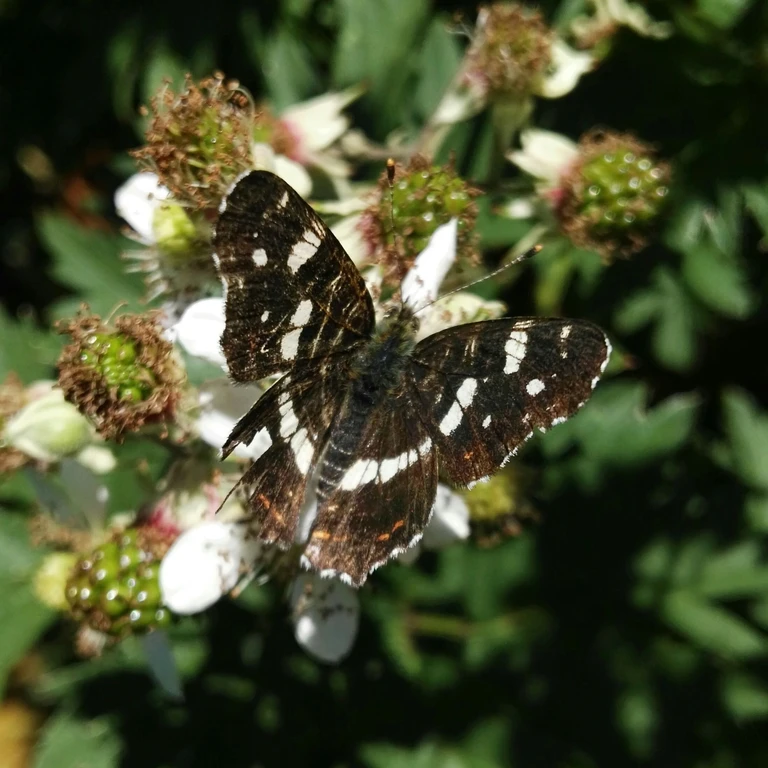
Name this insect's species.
Araschnia levana
